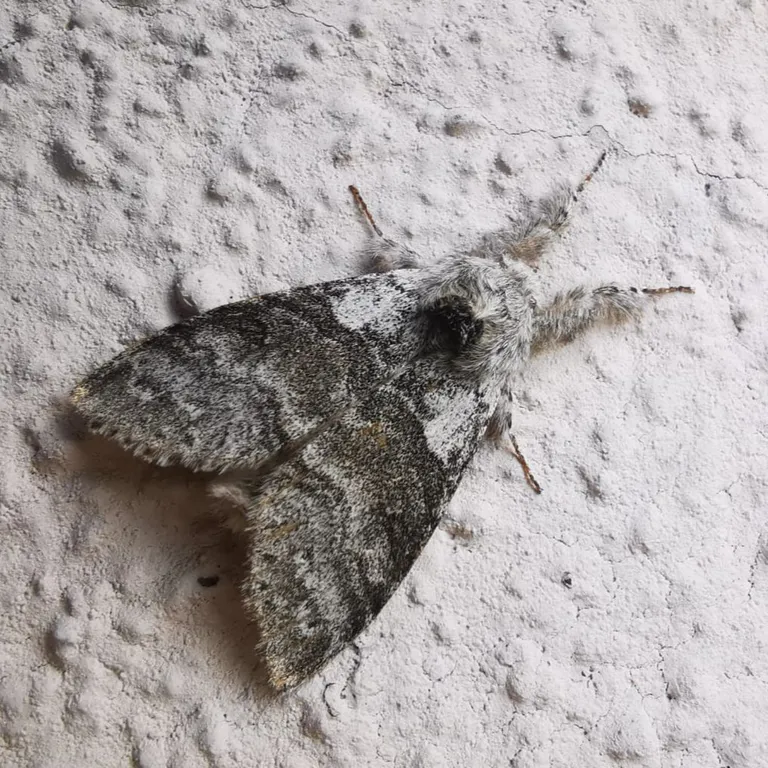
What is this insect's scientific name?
Calliteara pudibunda
